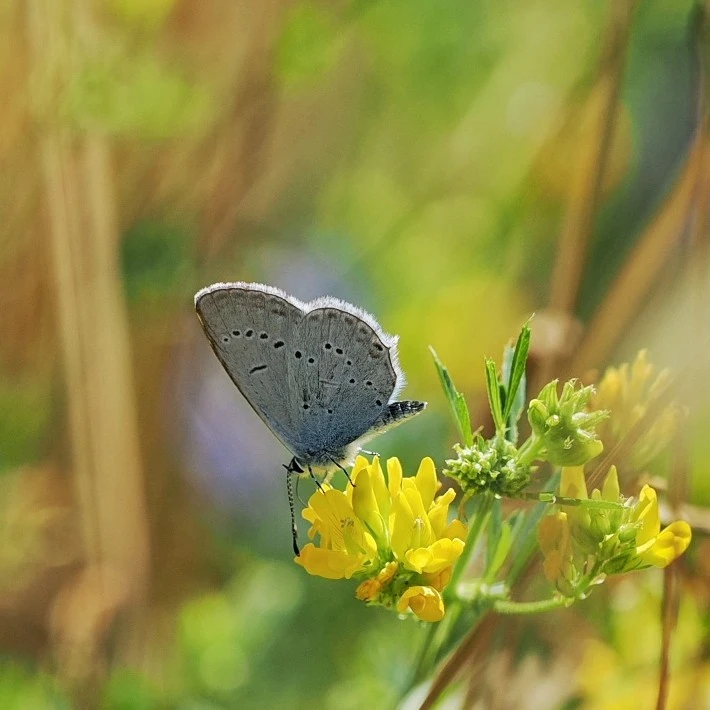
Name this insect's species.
Cupido decolorata (also Elkalyce decolorata)
